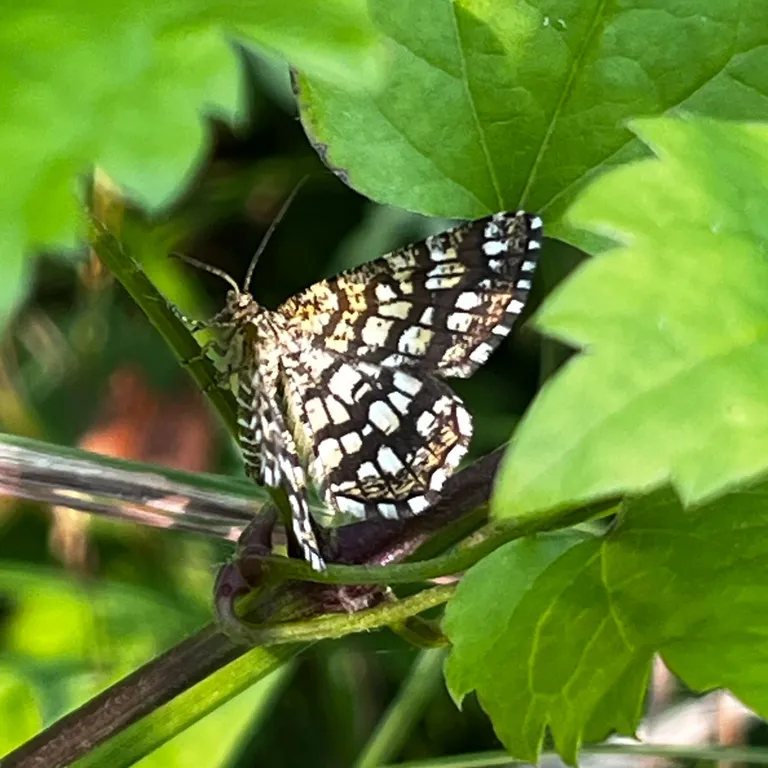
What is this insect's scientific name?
Chiasmia clathrata
